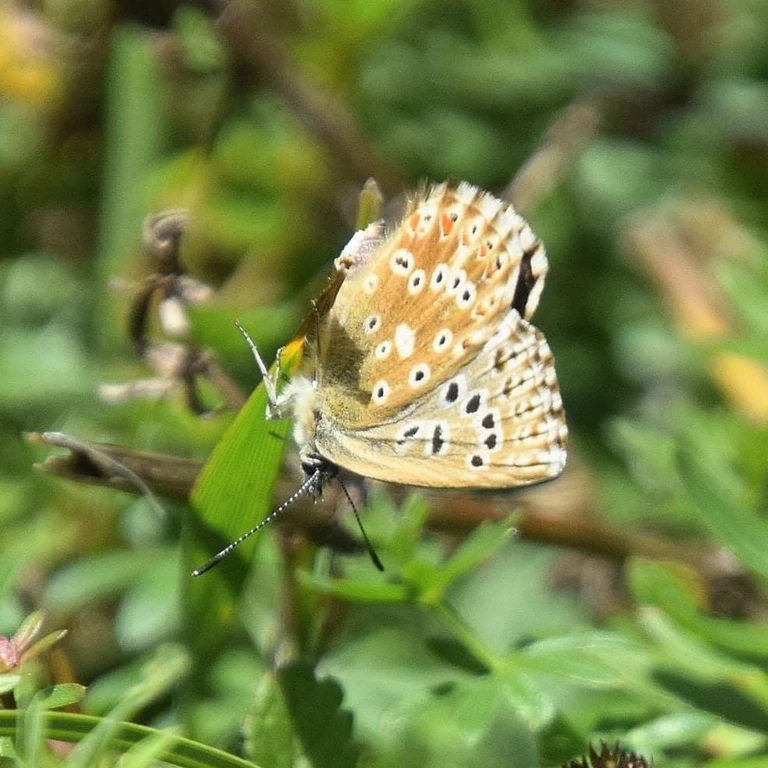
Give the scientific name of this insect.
Lysandra coridon
